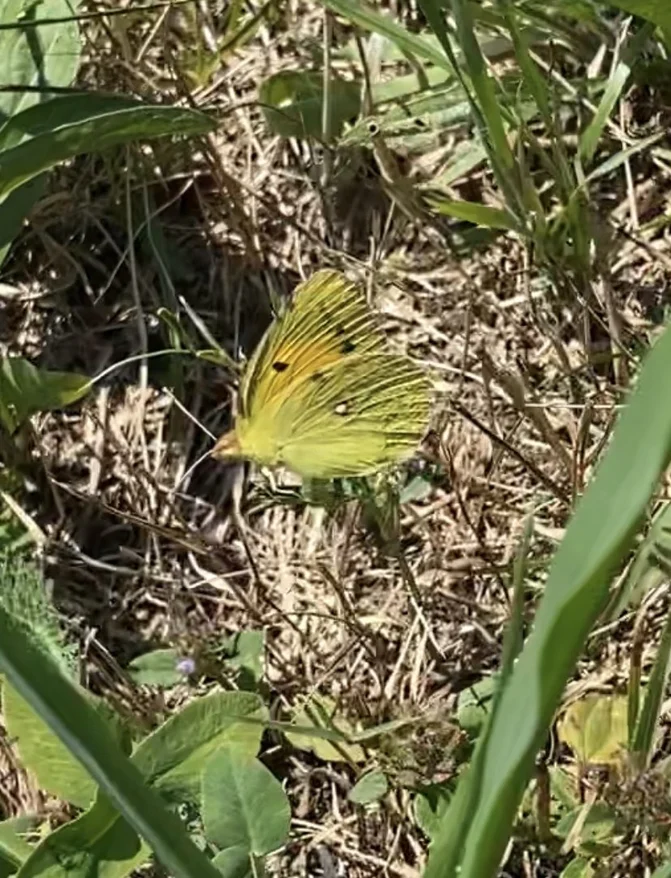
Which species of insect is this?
Colias croceus
